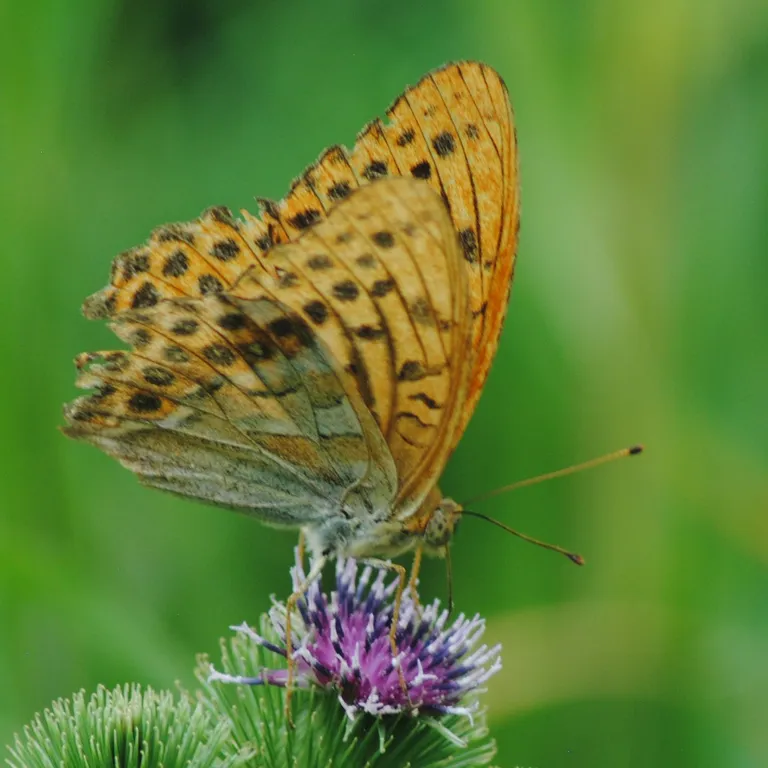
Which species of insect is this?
Argynnis paphia
